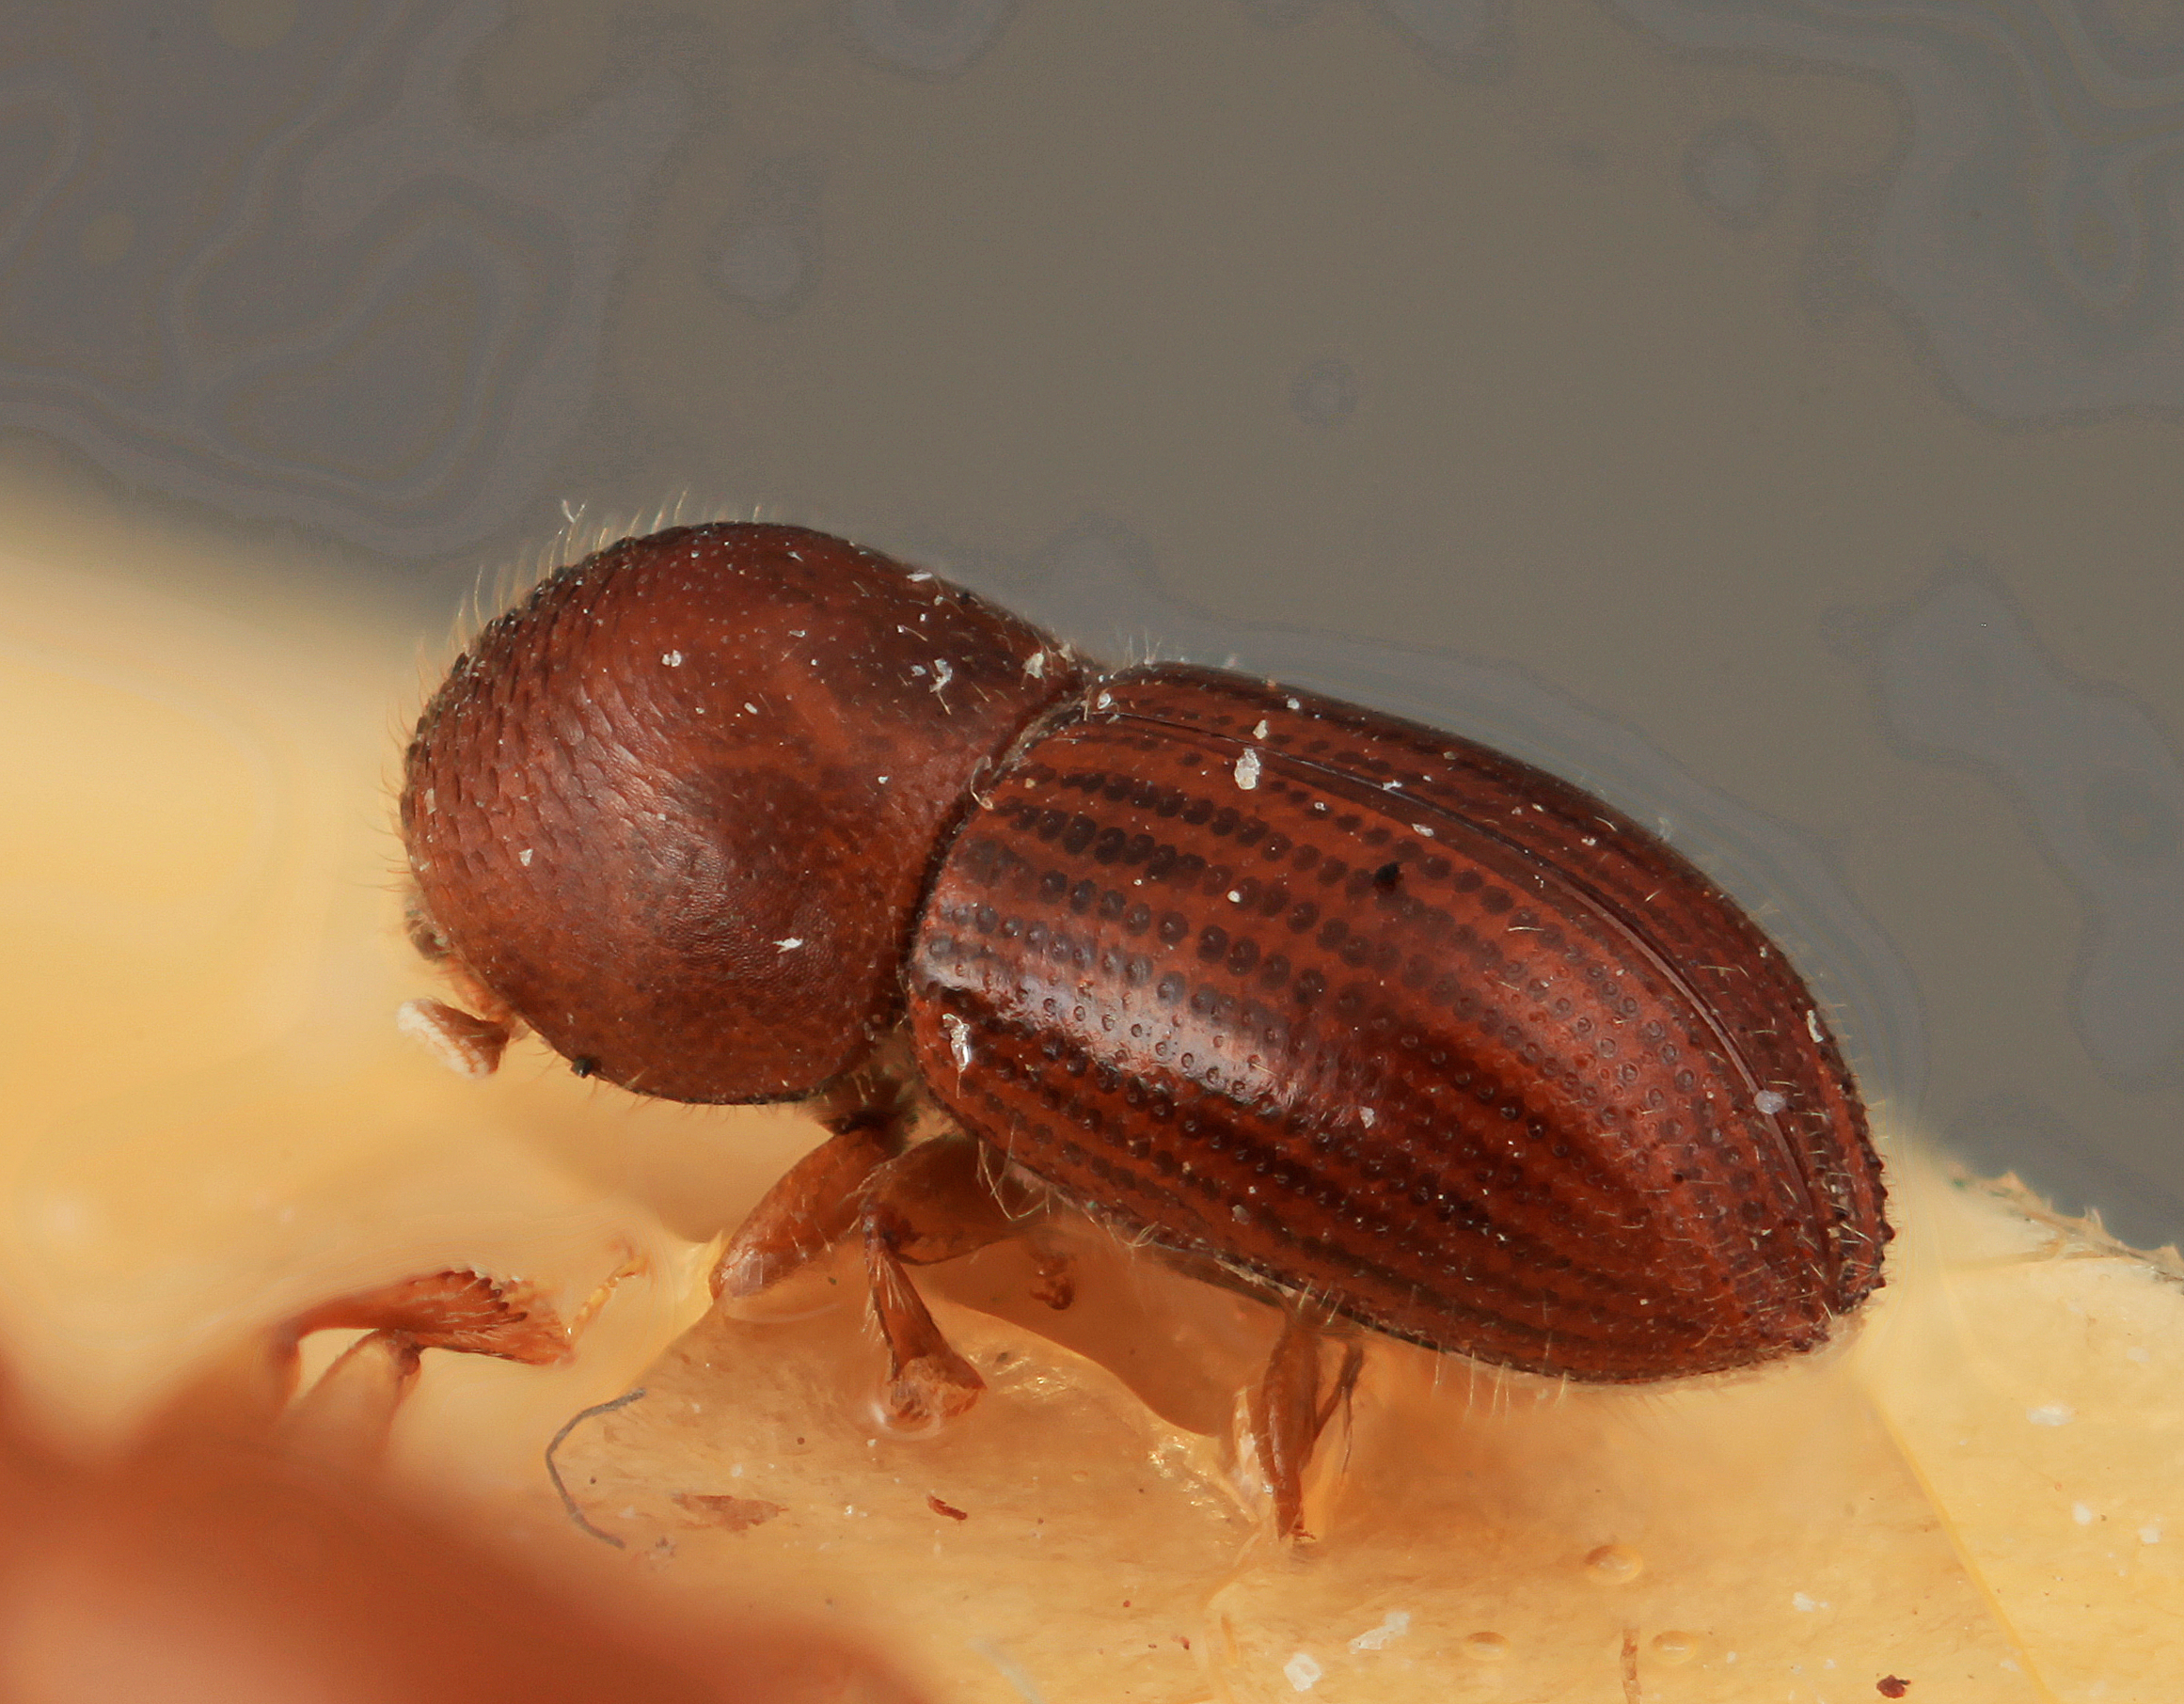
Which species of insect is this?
Coptoborus spicatus
